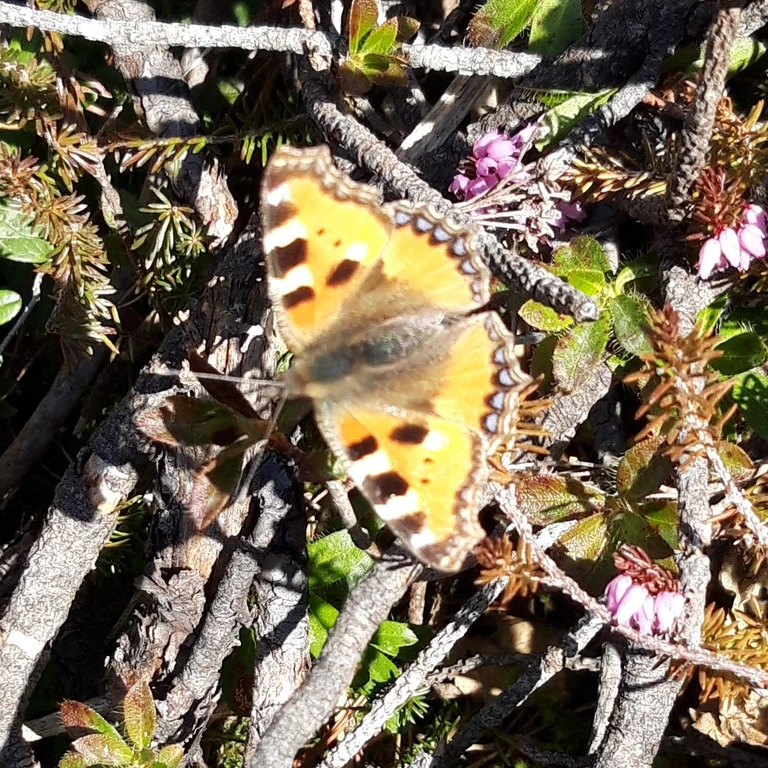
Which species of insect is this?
Aglais urticae
